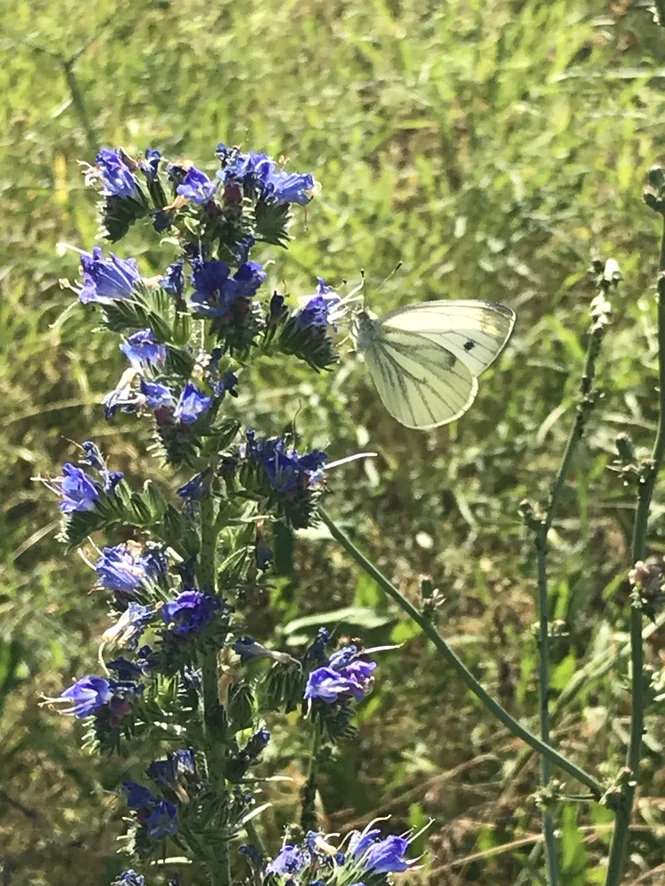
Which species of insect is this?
Pieris napi
